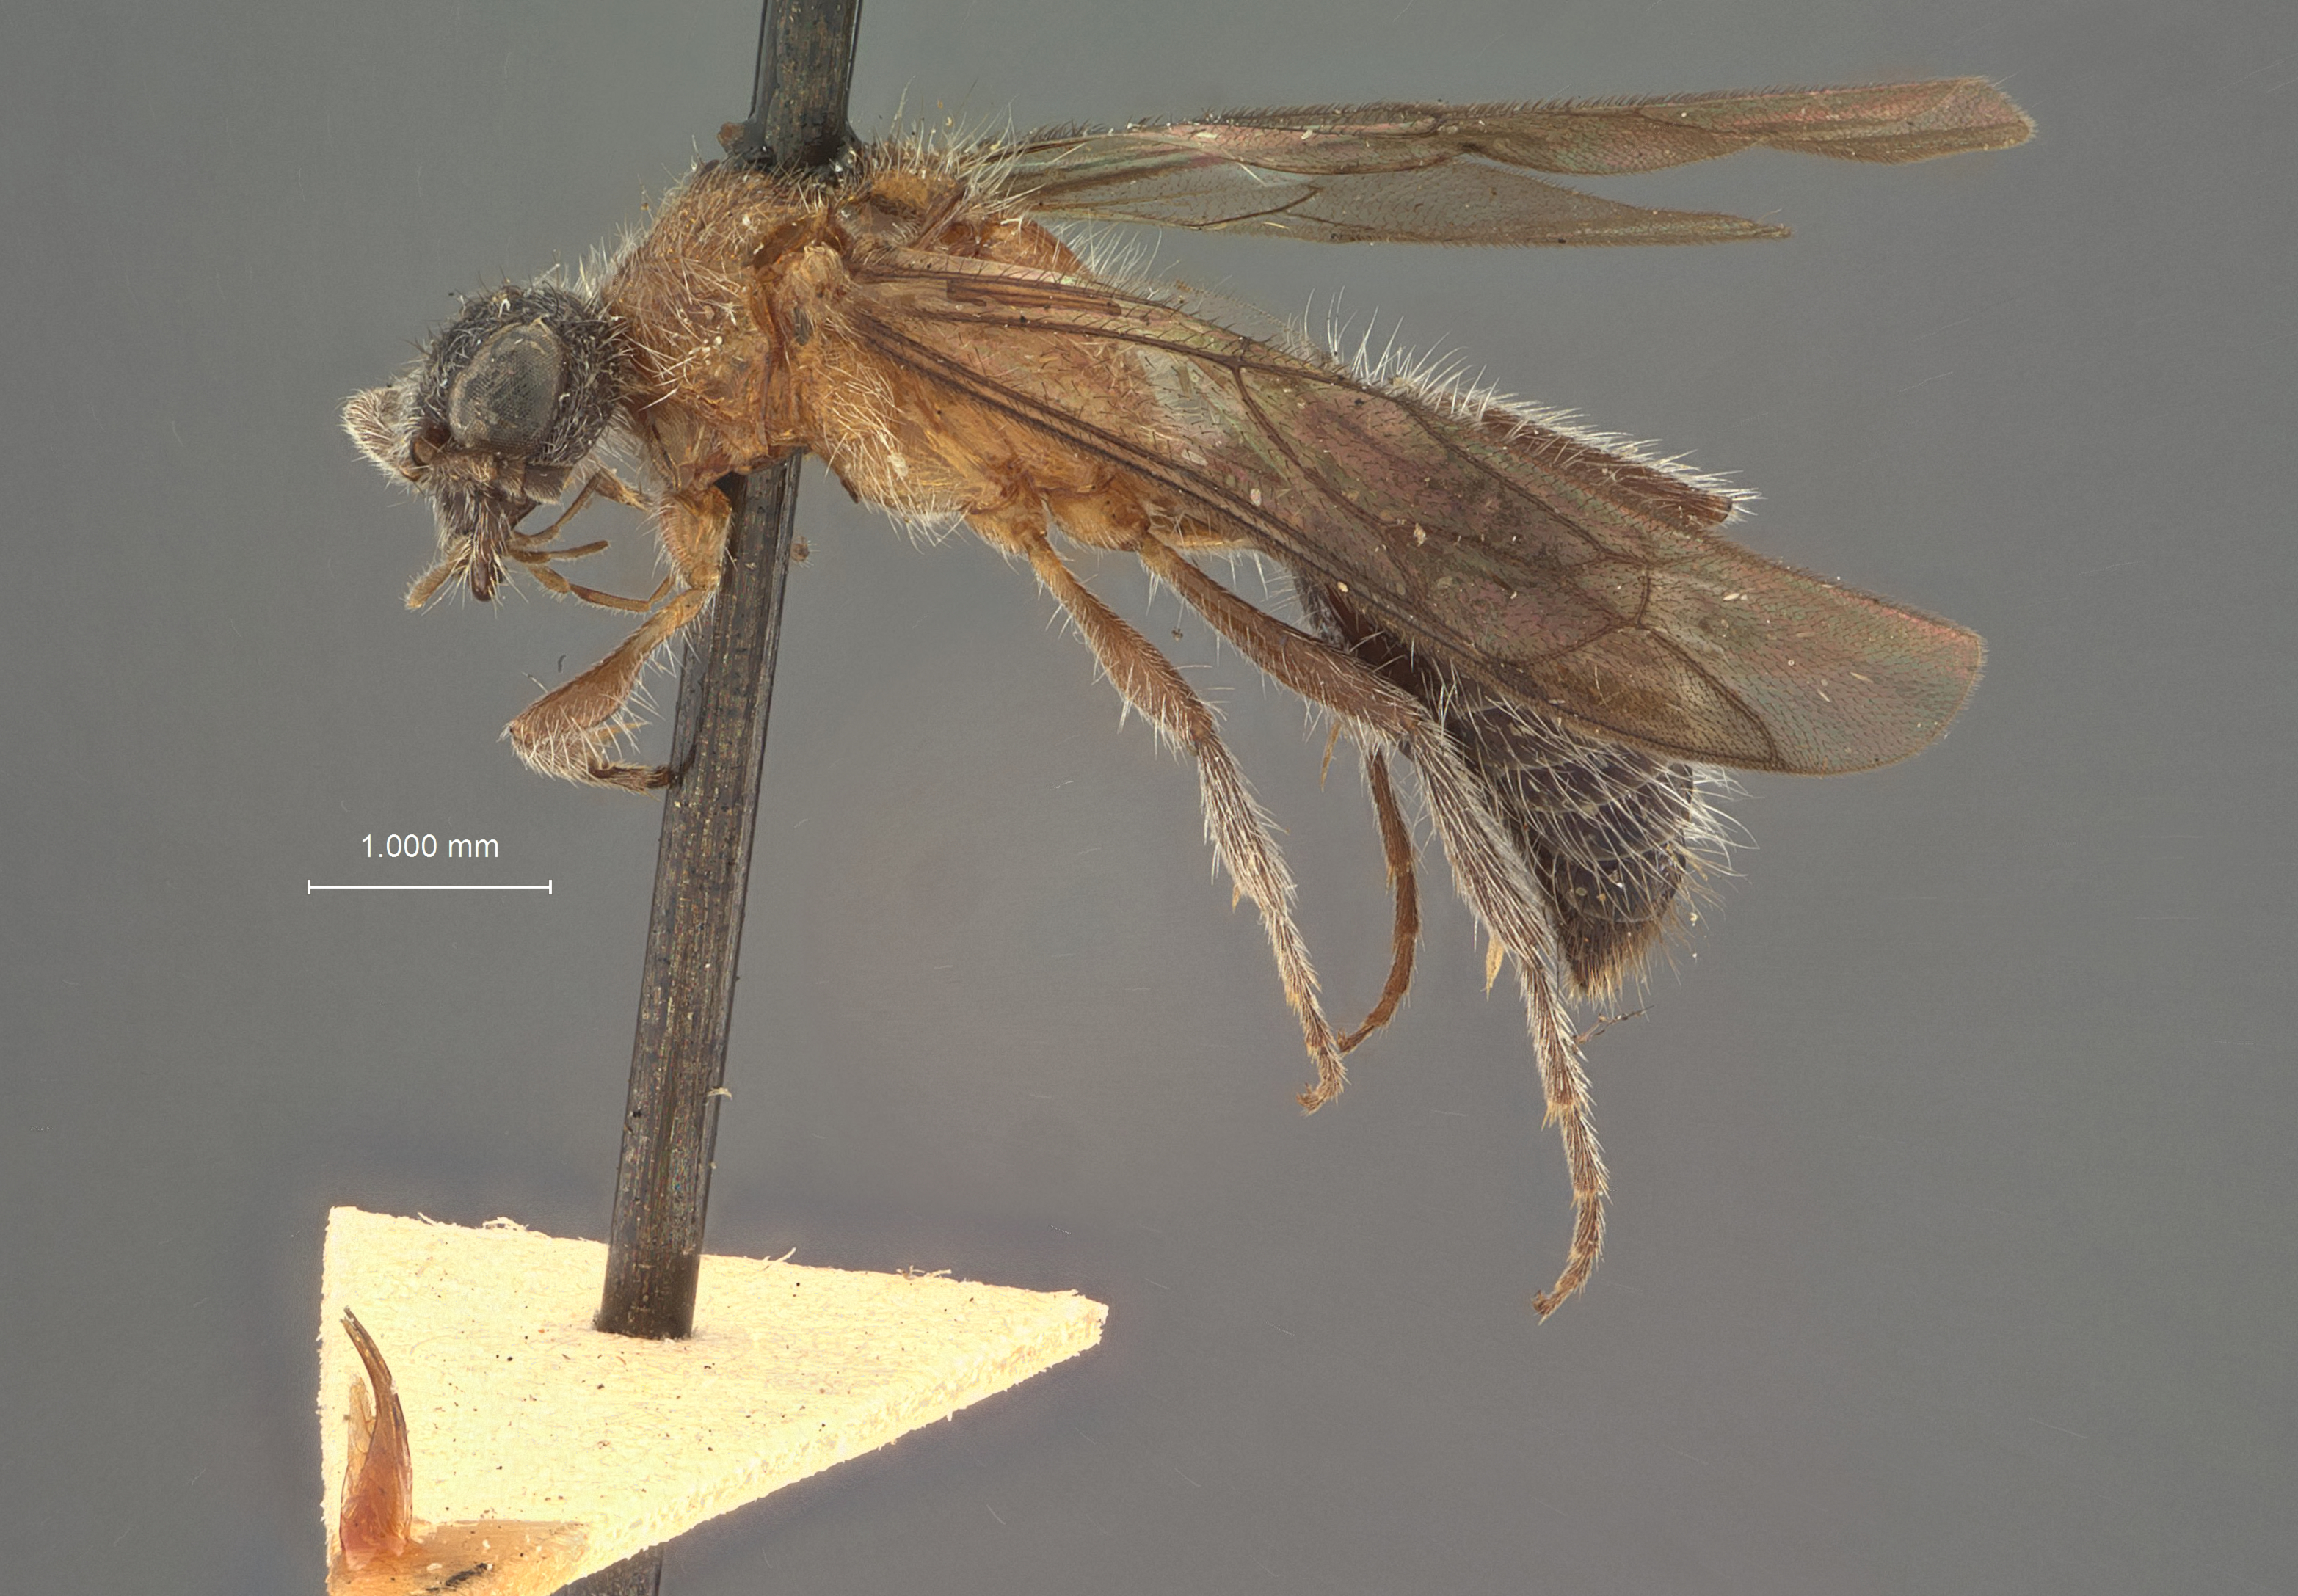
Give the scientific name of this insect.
Squamulotilla sulpicilla
